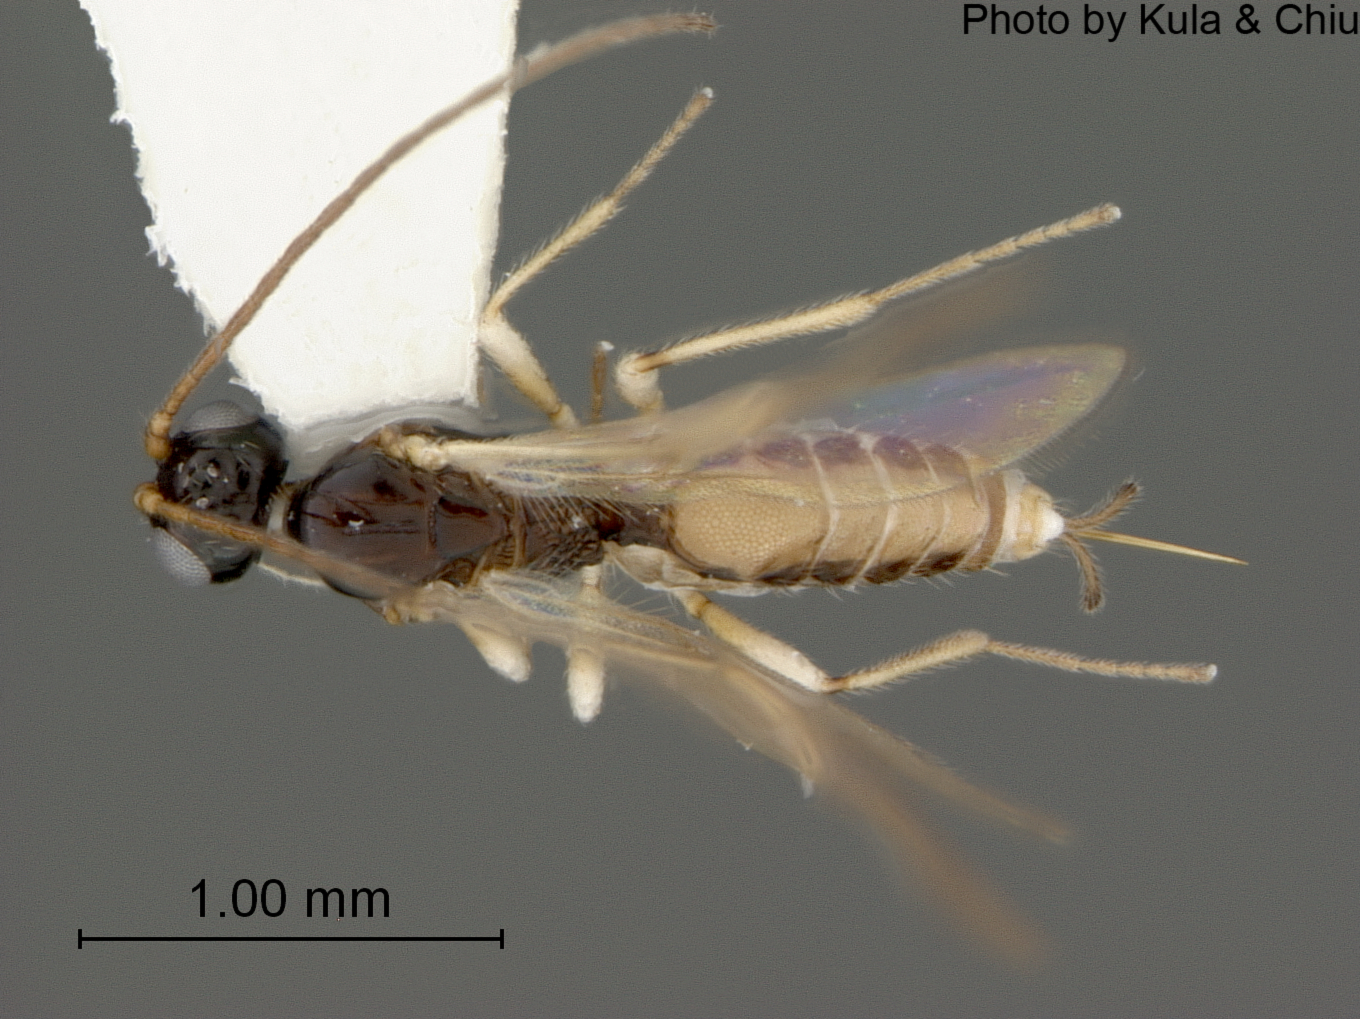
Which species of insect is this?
Parahormius markshawi
